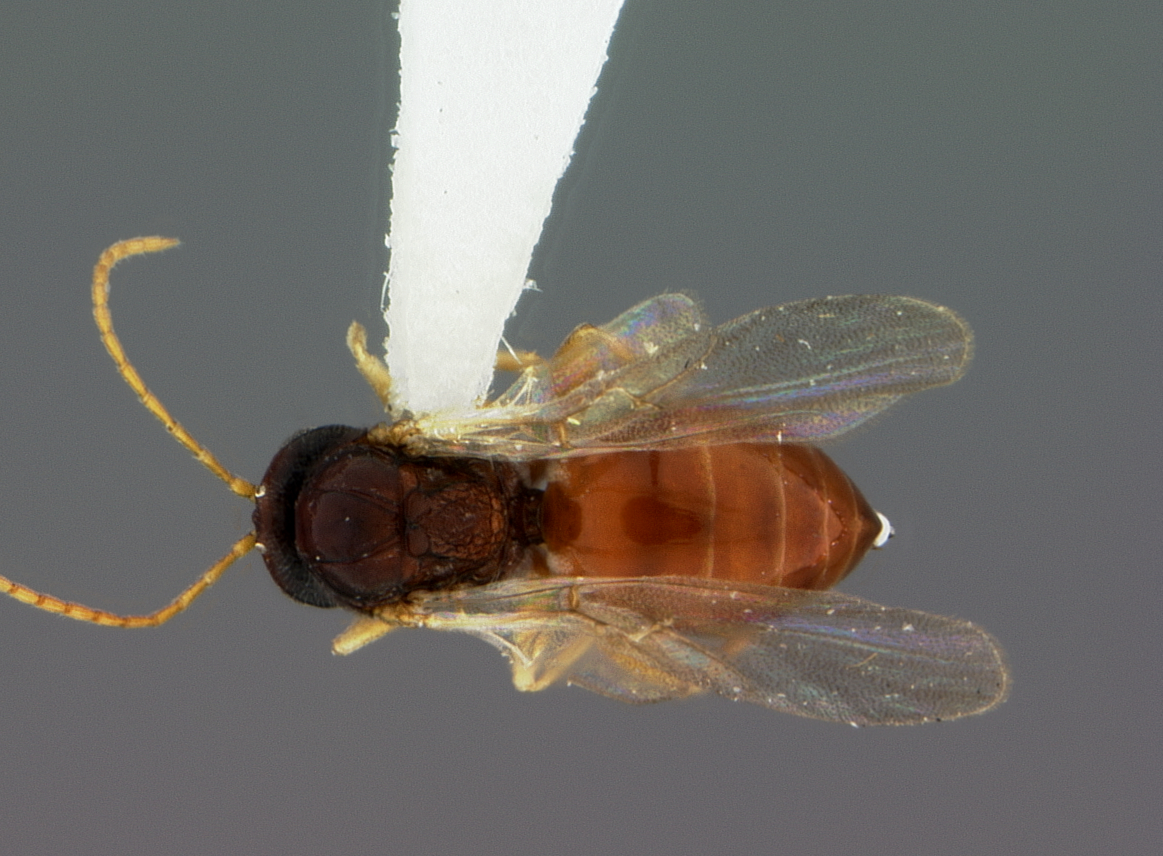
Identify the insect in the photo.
Dryocosmus rileypokei
